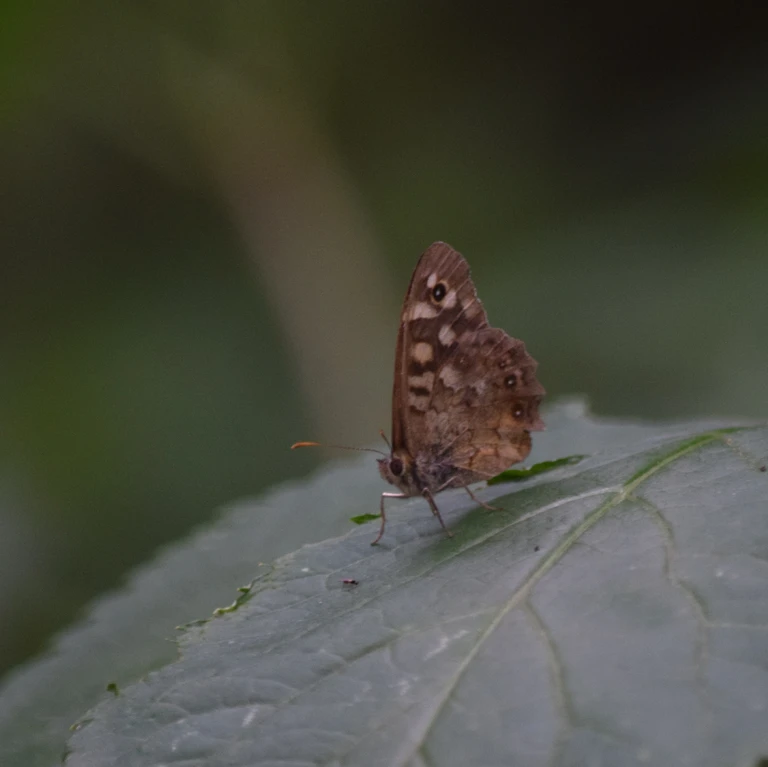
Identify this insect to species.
Pararge aegeria
